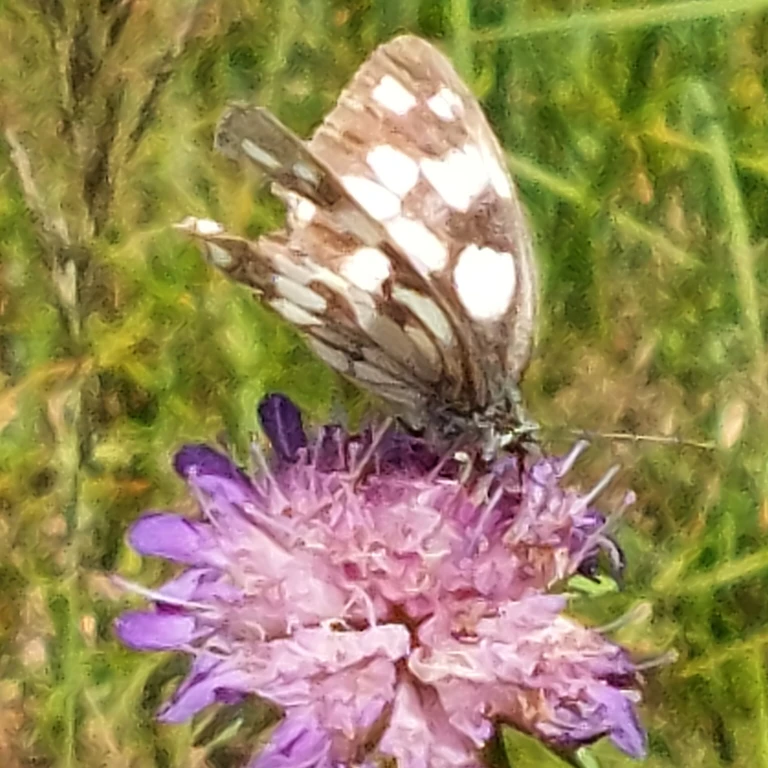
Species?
Melanargia galathea
